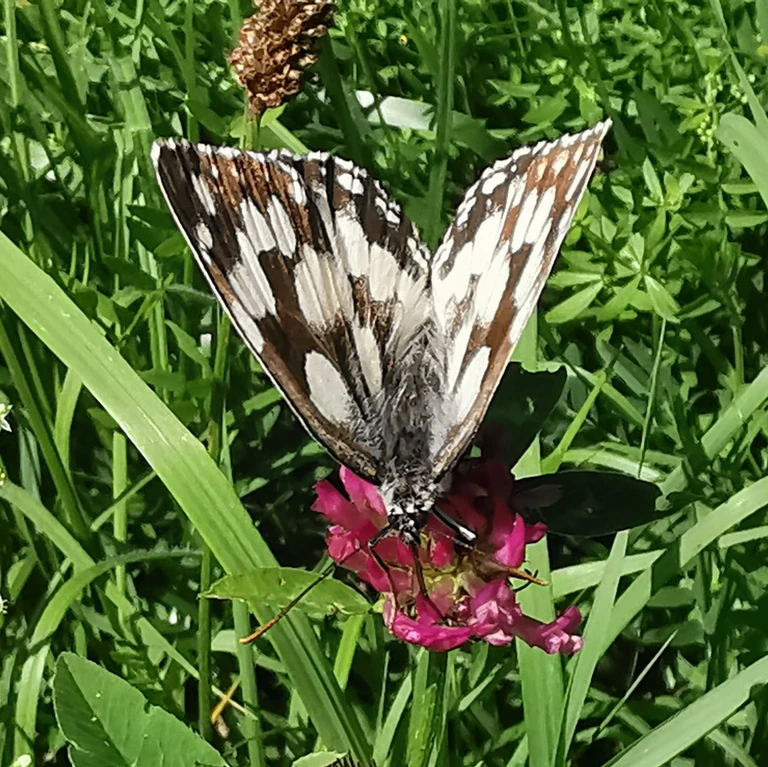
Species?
Melanargia galathea
